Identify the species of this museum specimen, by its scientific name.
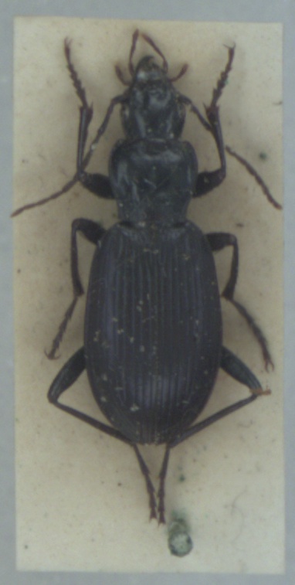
Laemostenus complanatus
